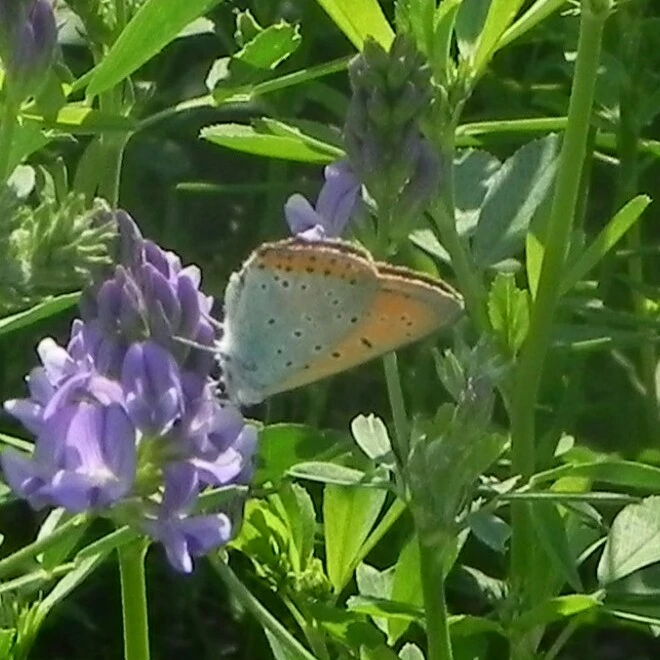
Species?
Lycaena dispar
